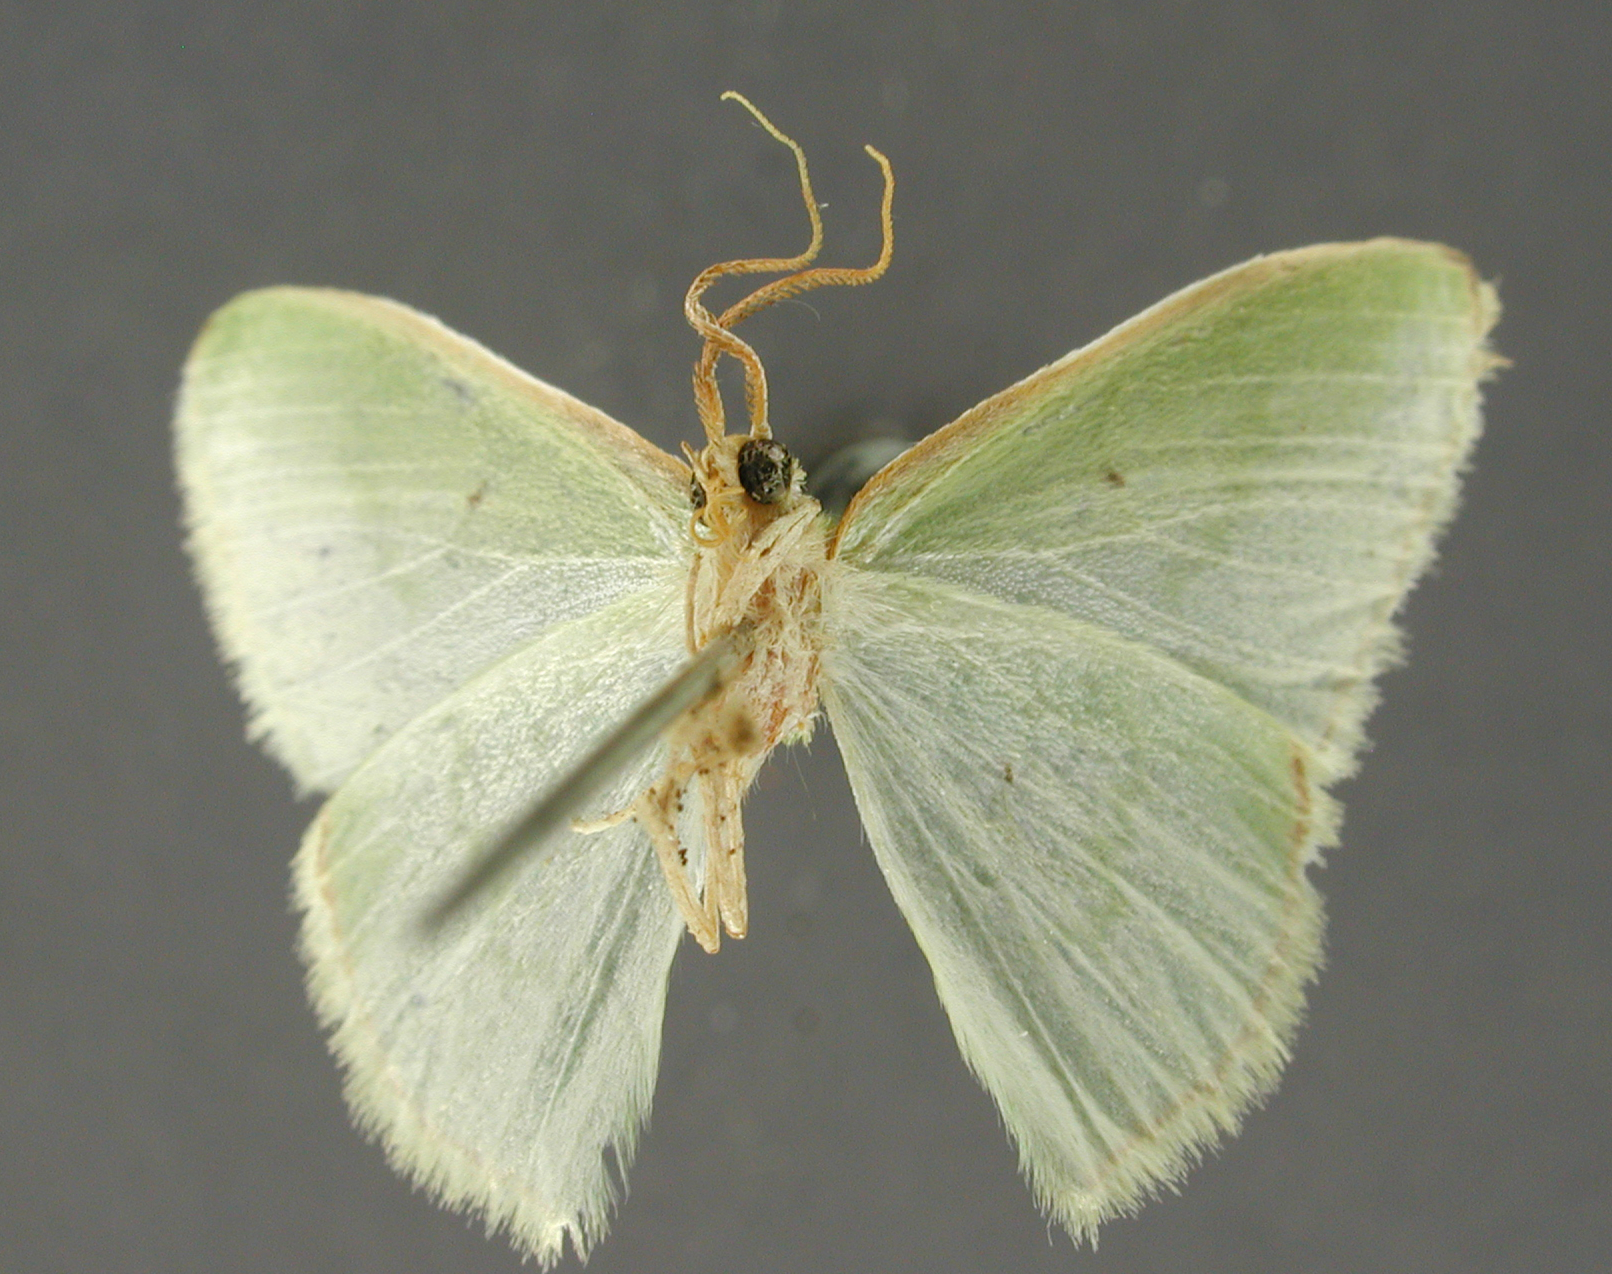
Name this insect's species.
Geometra latuta
